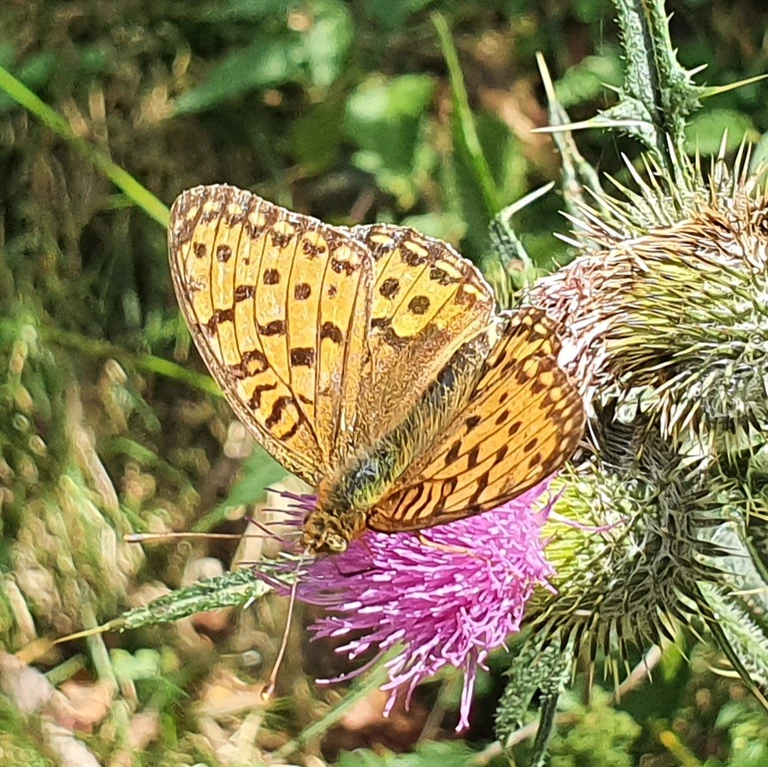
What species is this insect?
Speyeria aglaja
